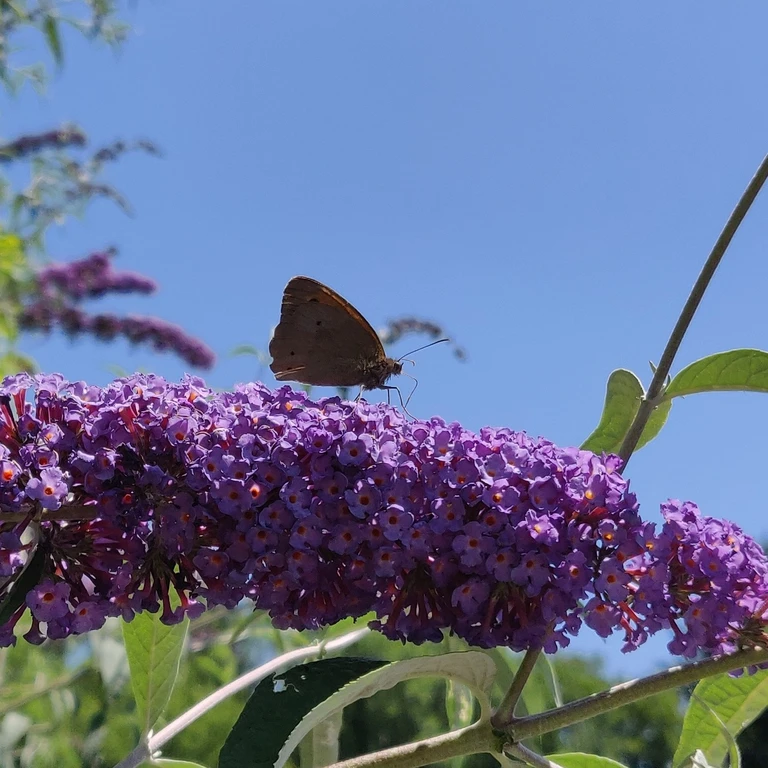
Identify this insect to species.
Maniola jurtina
